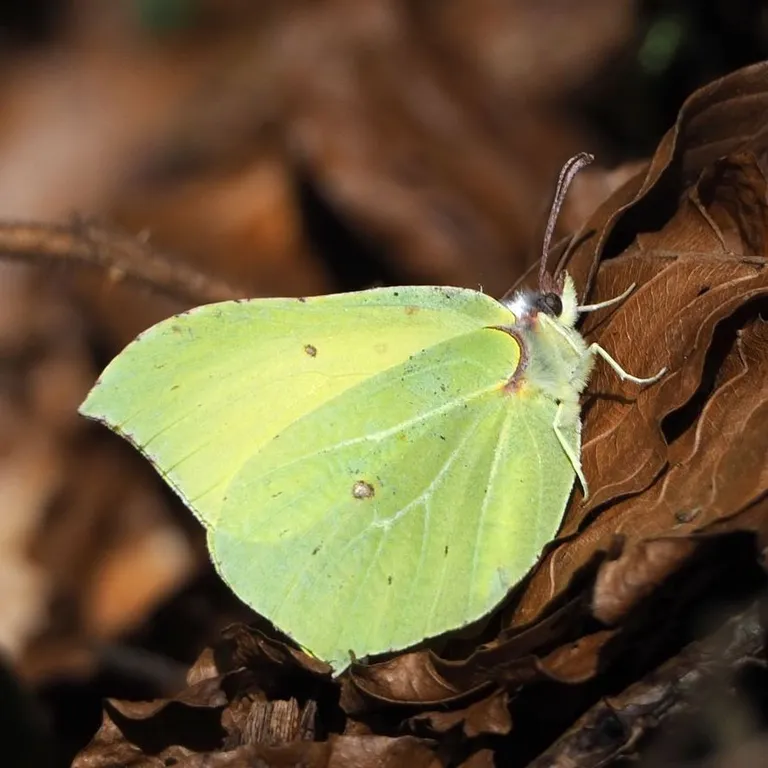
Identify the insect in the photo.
Gonepteryx rhamni
